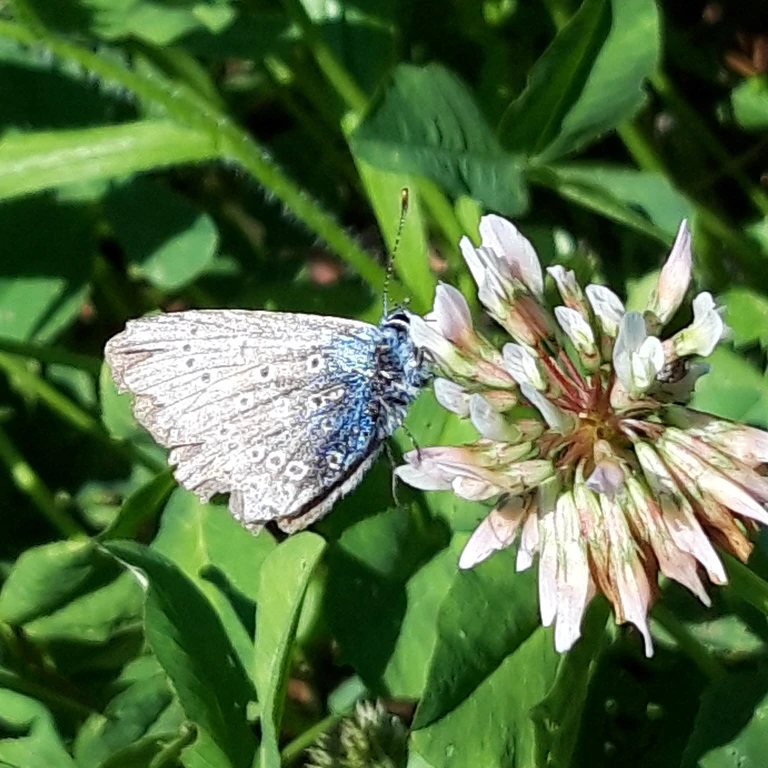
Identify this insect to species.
Polyommatus icarus
